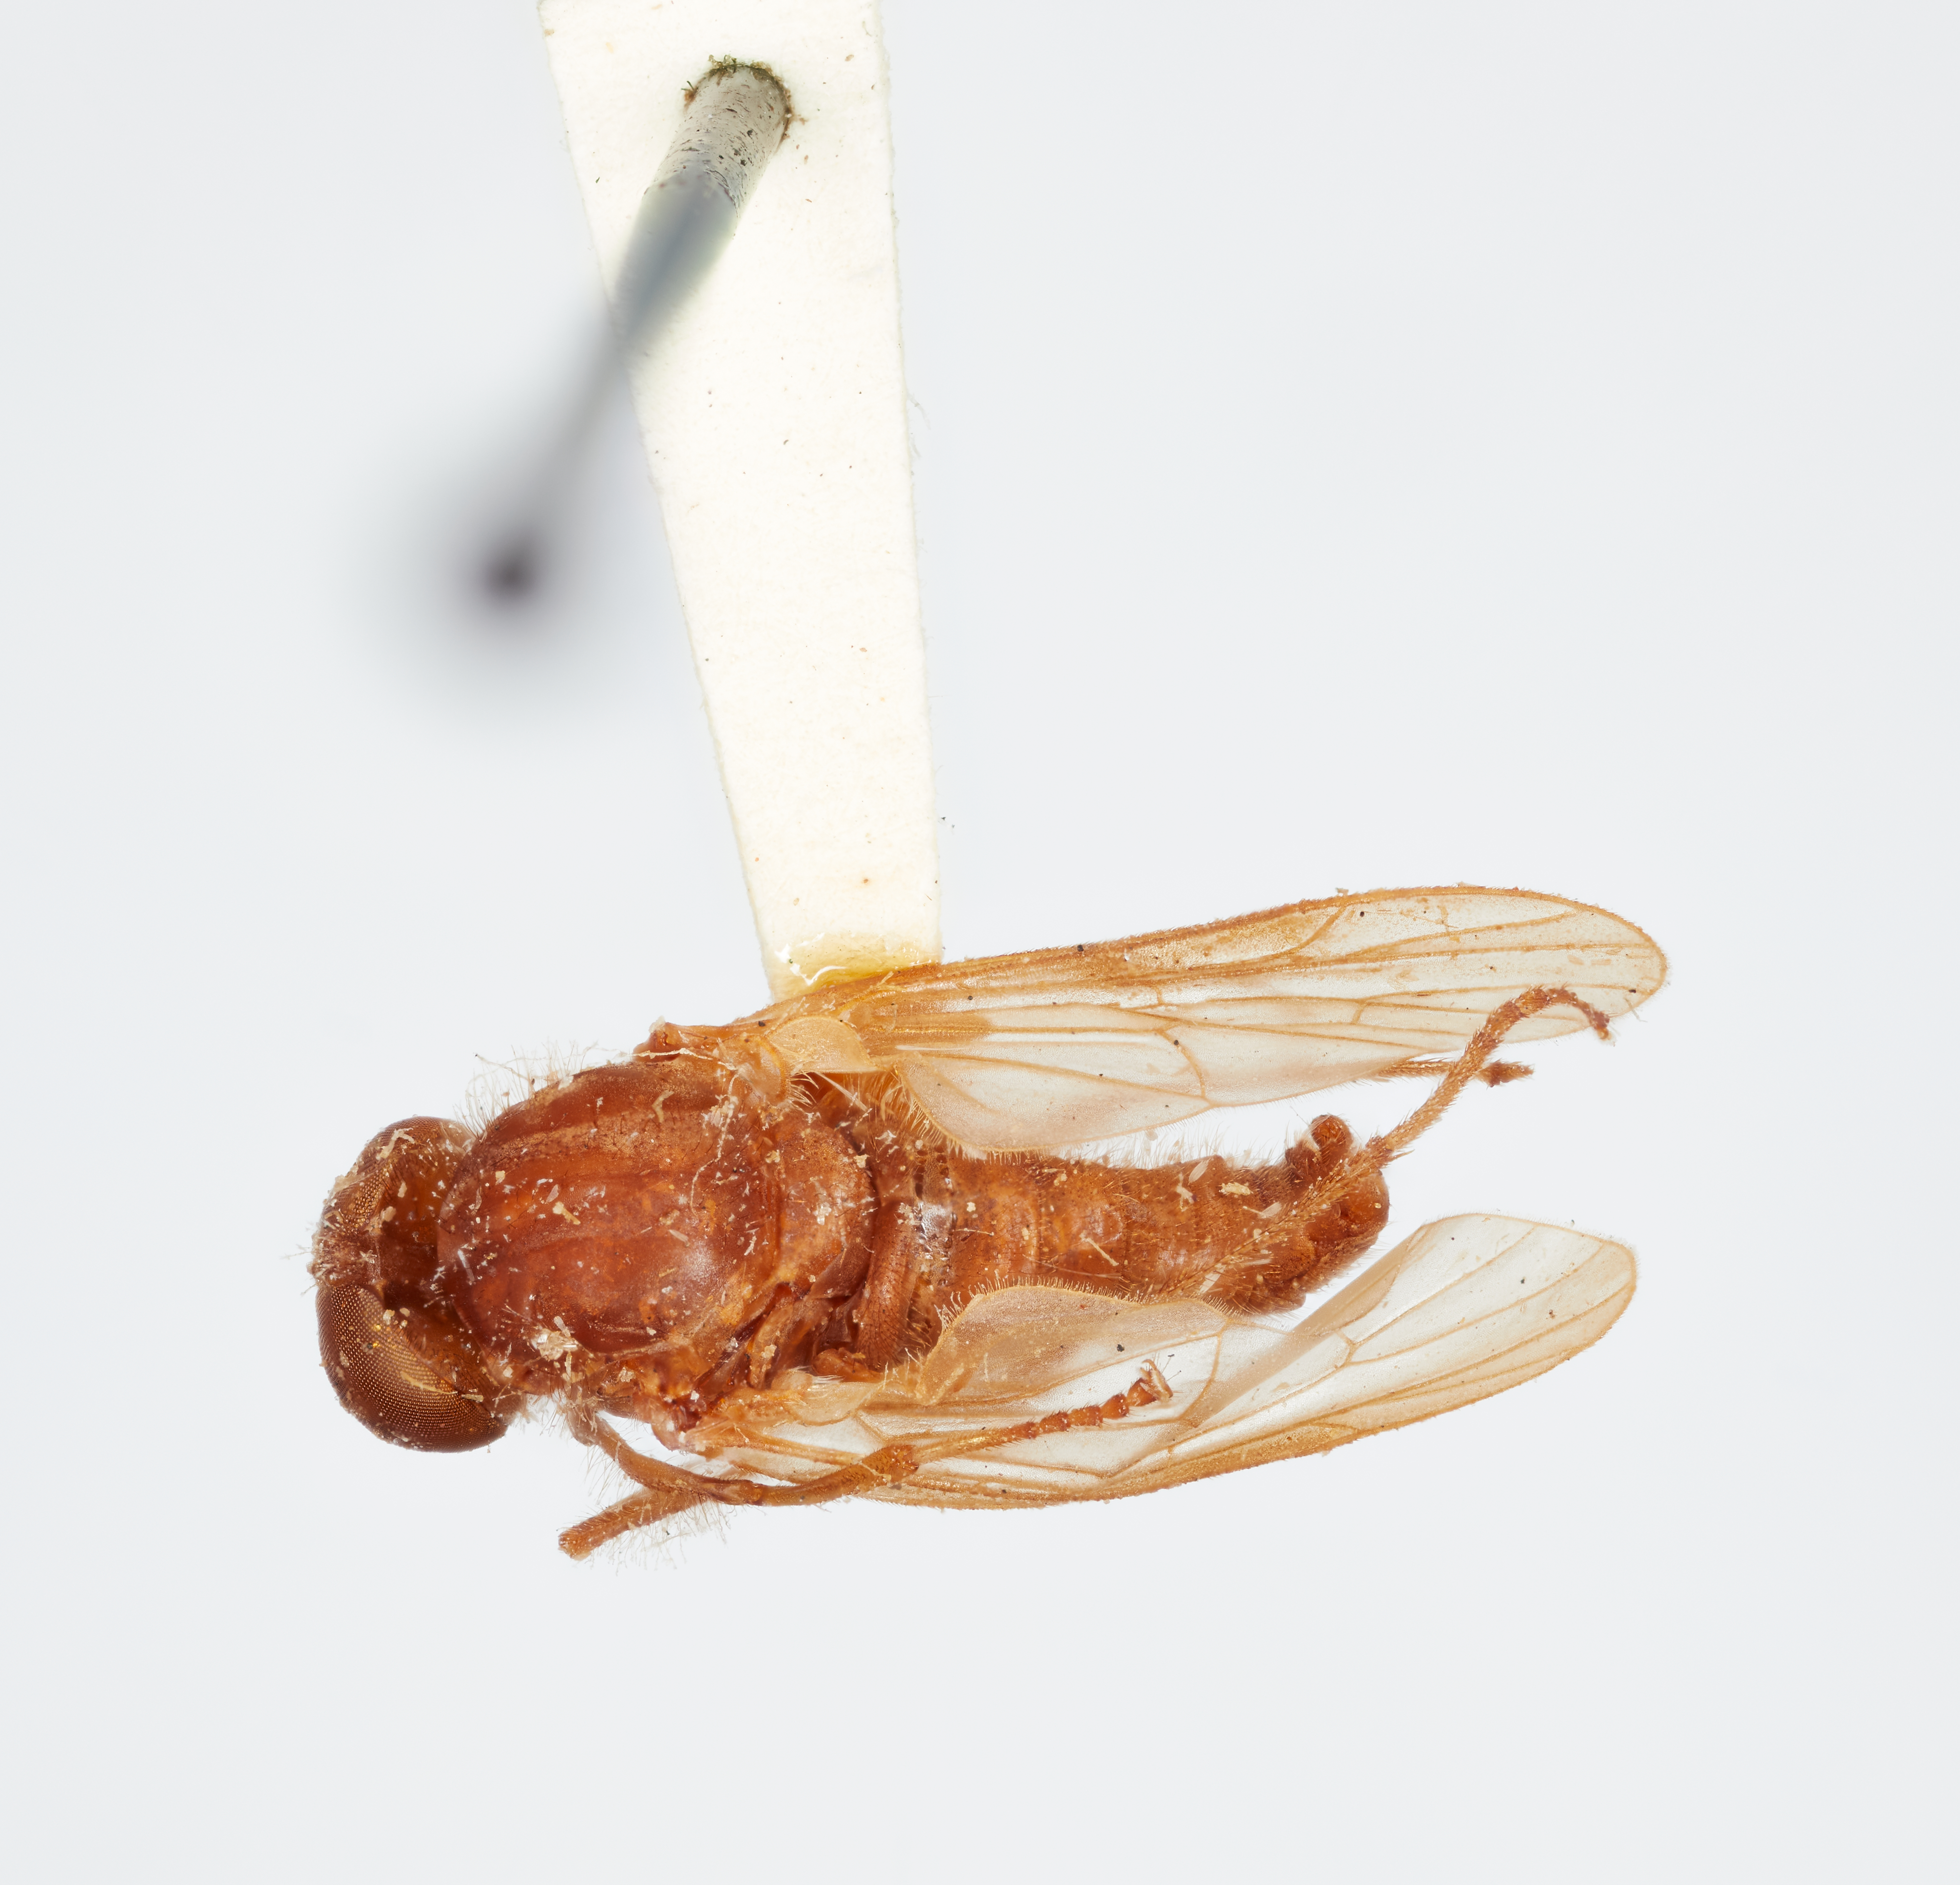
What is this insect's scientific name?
Ptiolina arctica
